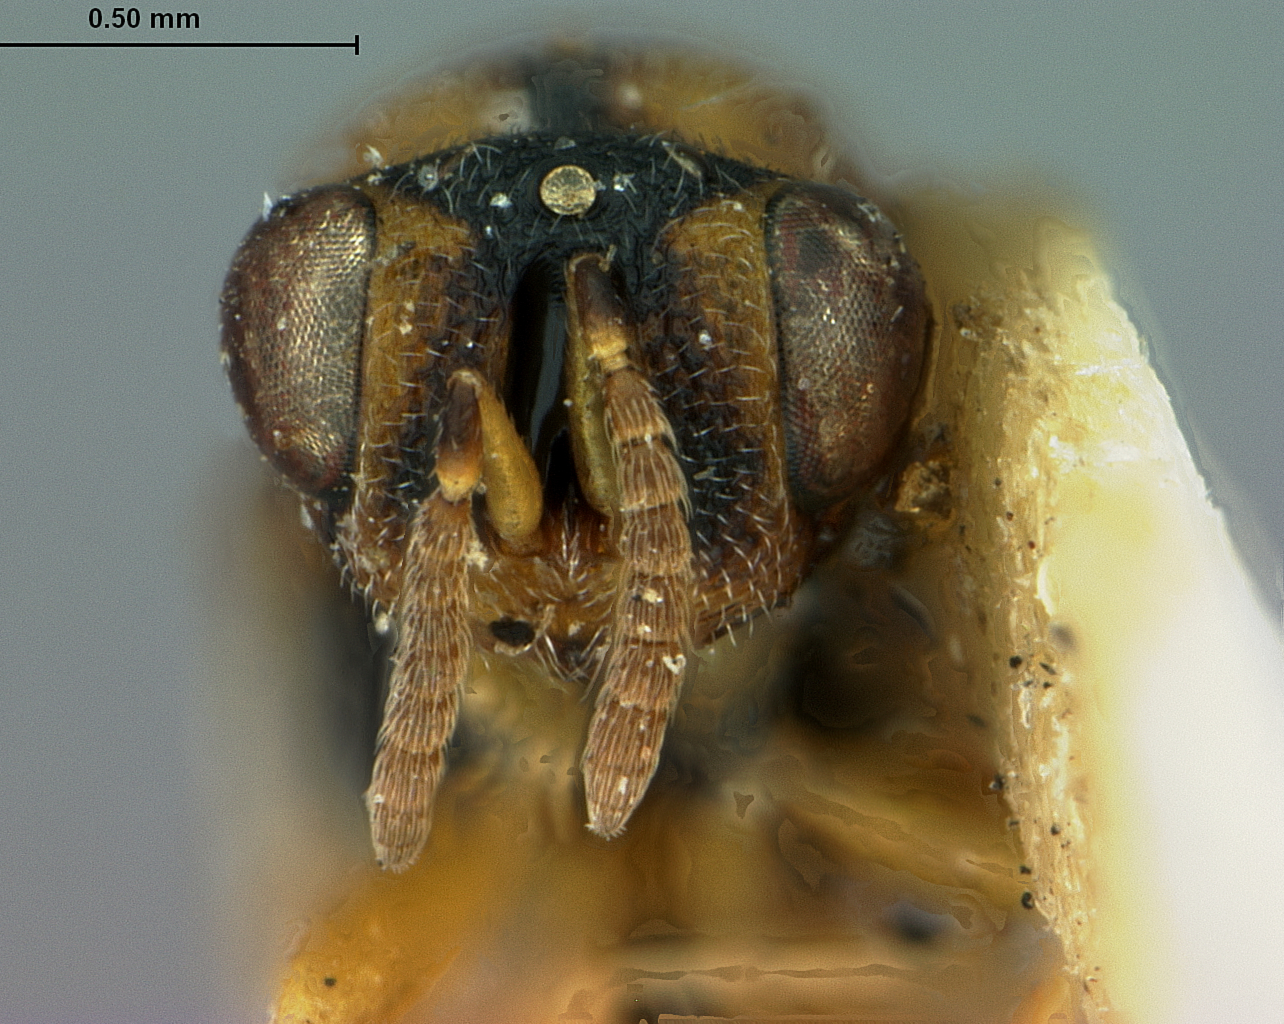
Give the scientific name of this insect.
Decatoma foliatae
